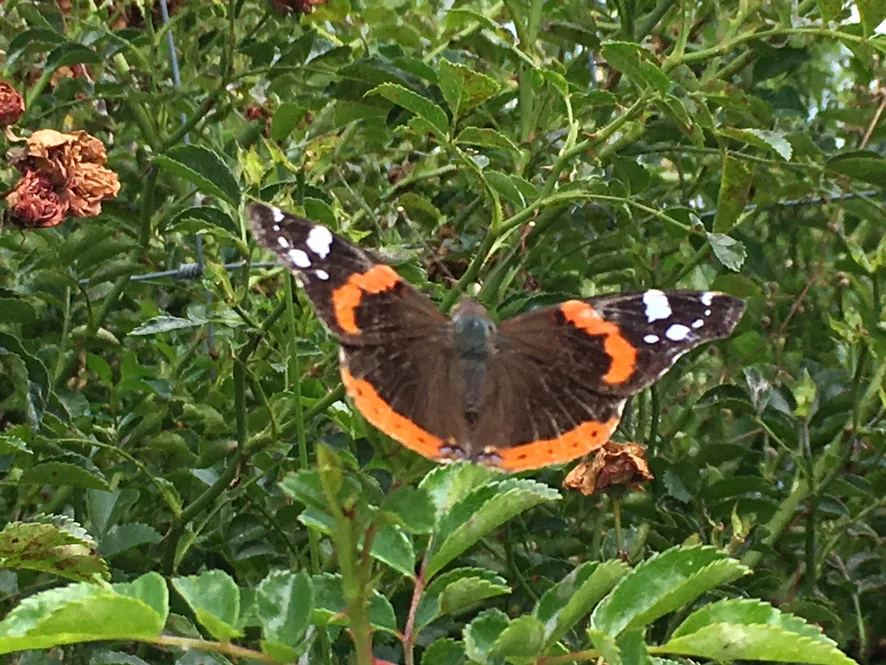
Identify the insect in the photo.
Vanessa atalanta
